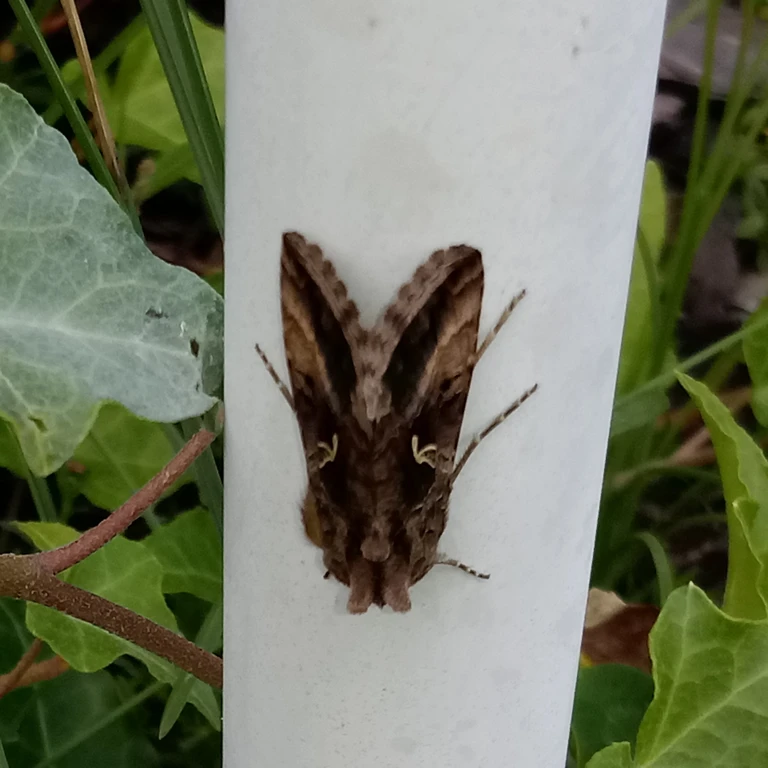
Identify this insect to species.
Autographa gamma
